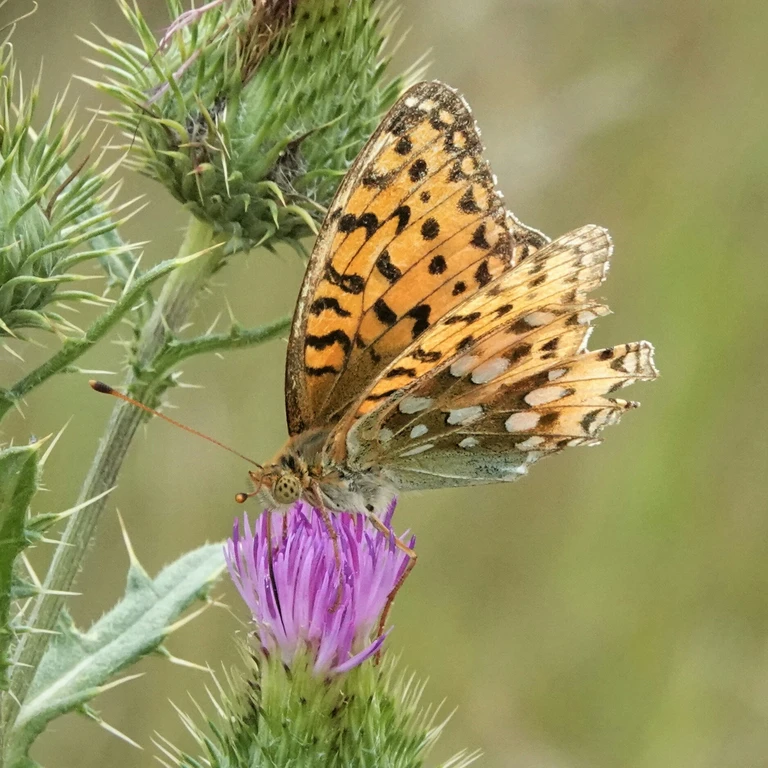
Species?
Speyeria aglaja
